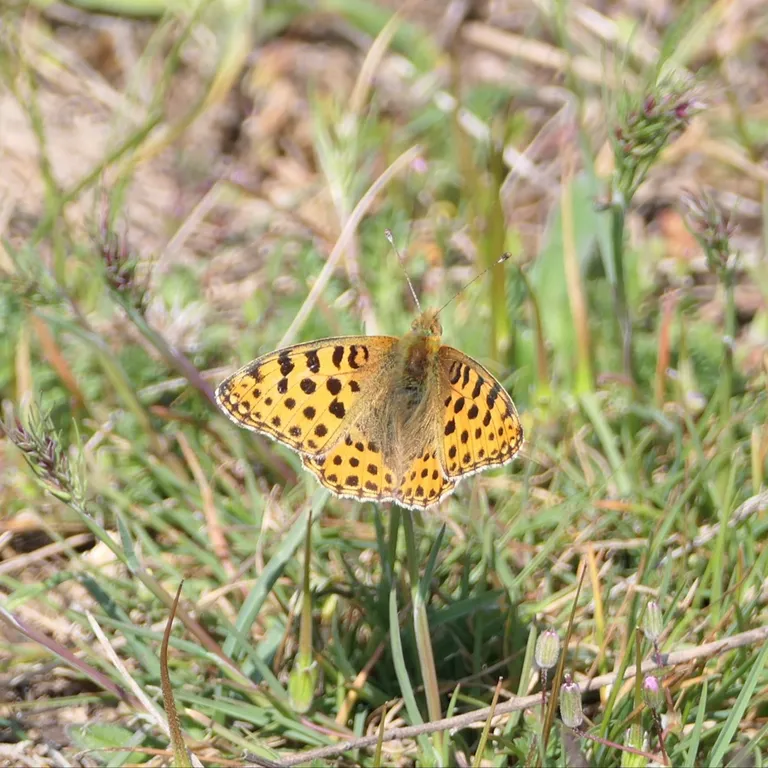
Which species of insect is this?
Issoria lathonia
